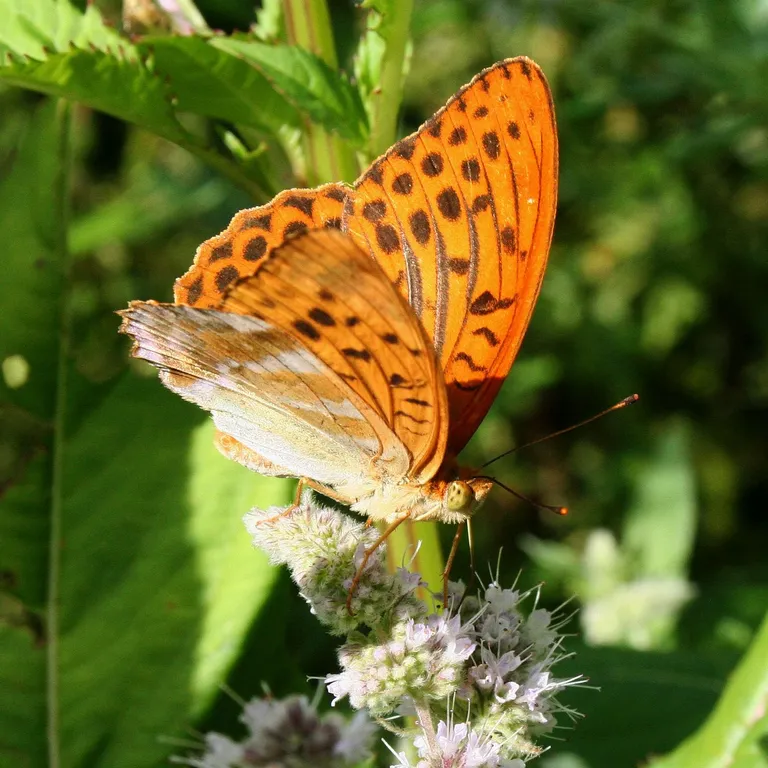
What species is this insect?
Argynnis paphia
